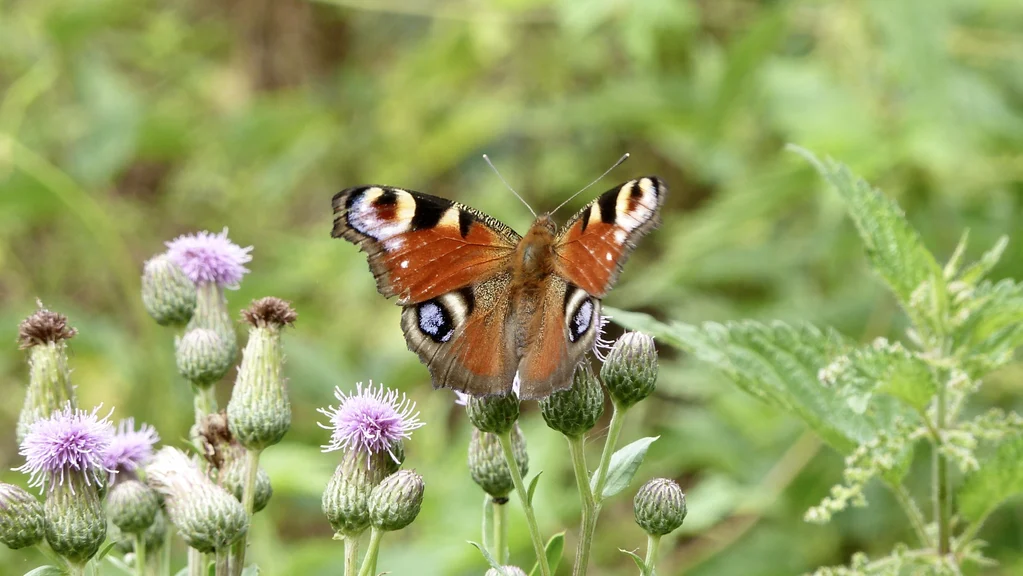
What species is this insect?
Aglais io
